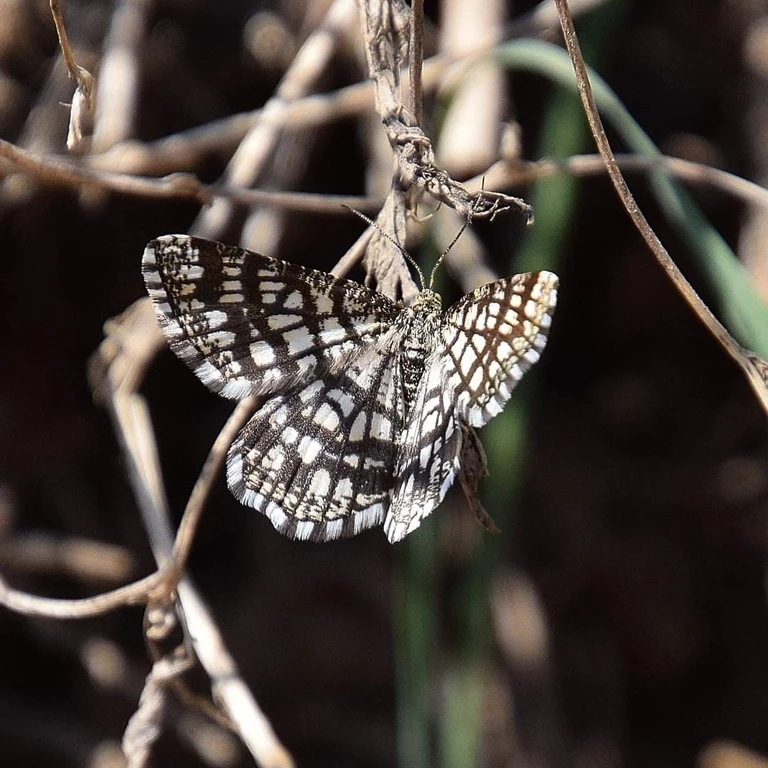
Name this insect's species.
Chiasmia clathrata
